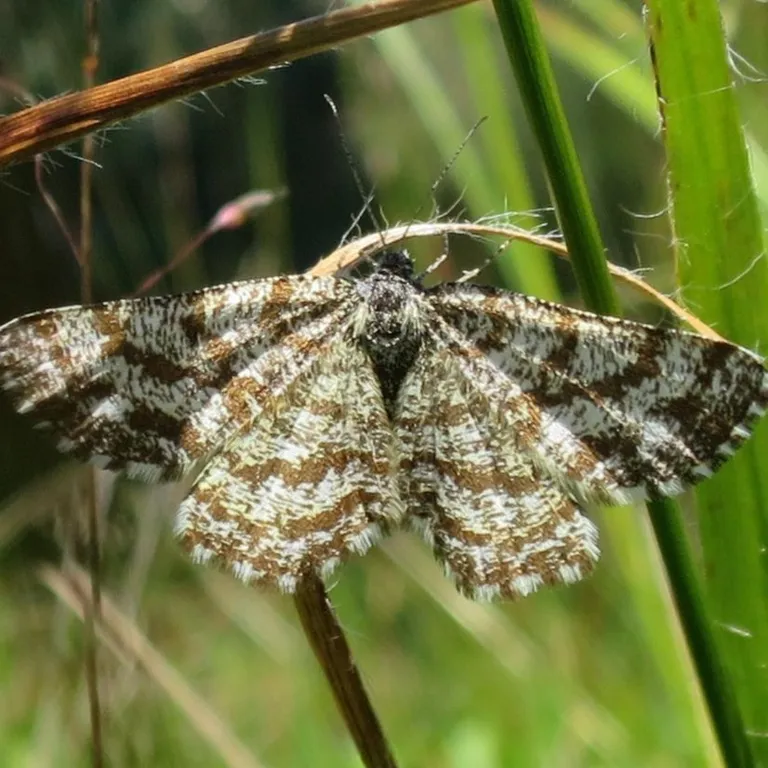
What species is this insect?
Ematurga atomaria
